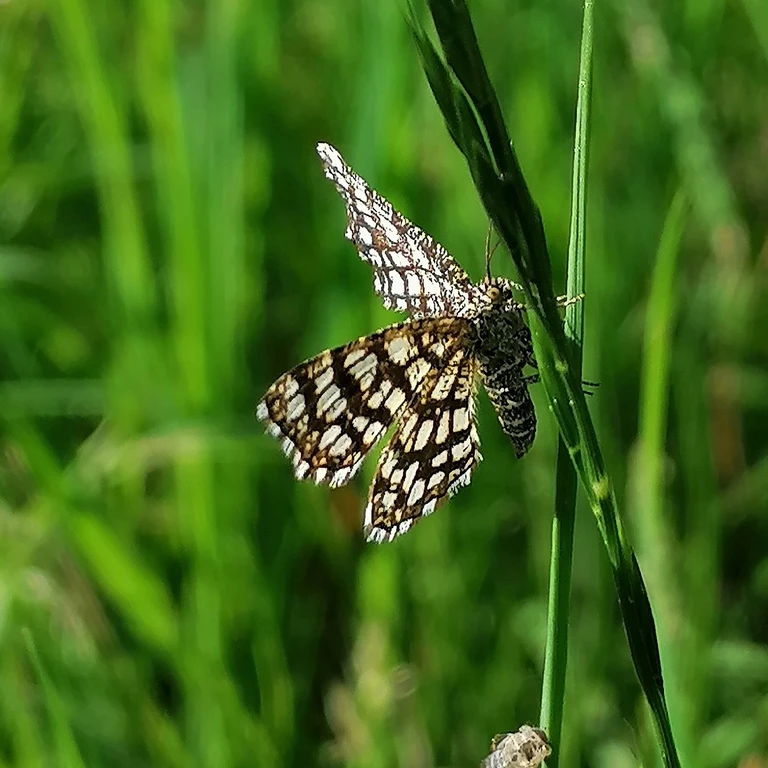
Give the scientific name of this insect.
Chiasmia clathrata
